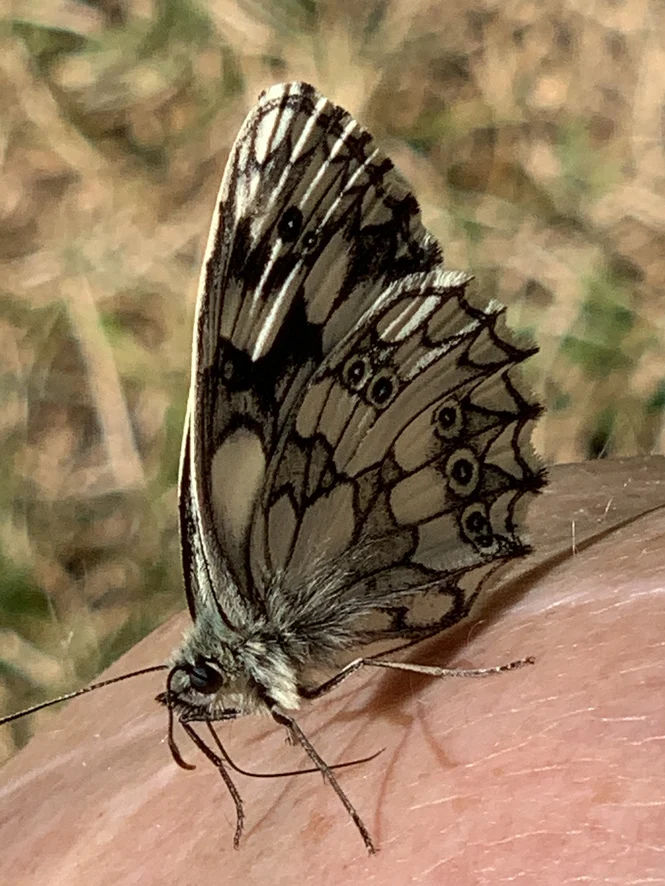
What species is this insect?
Melanargia galathea
